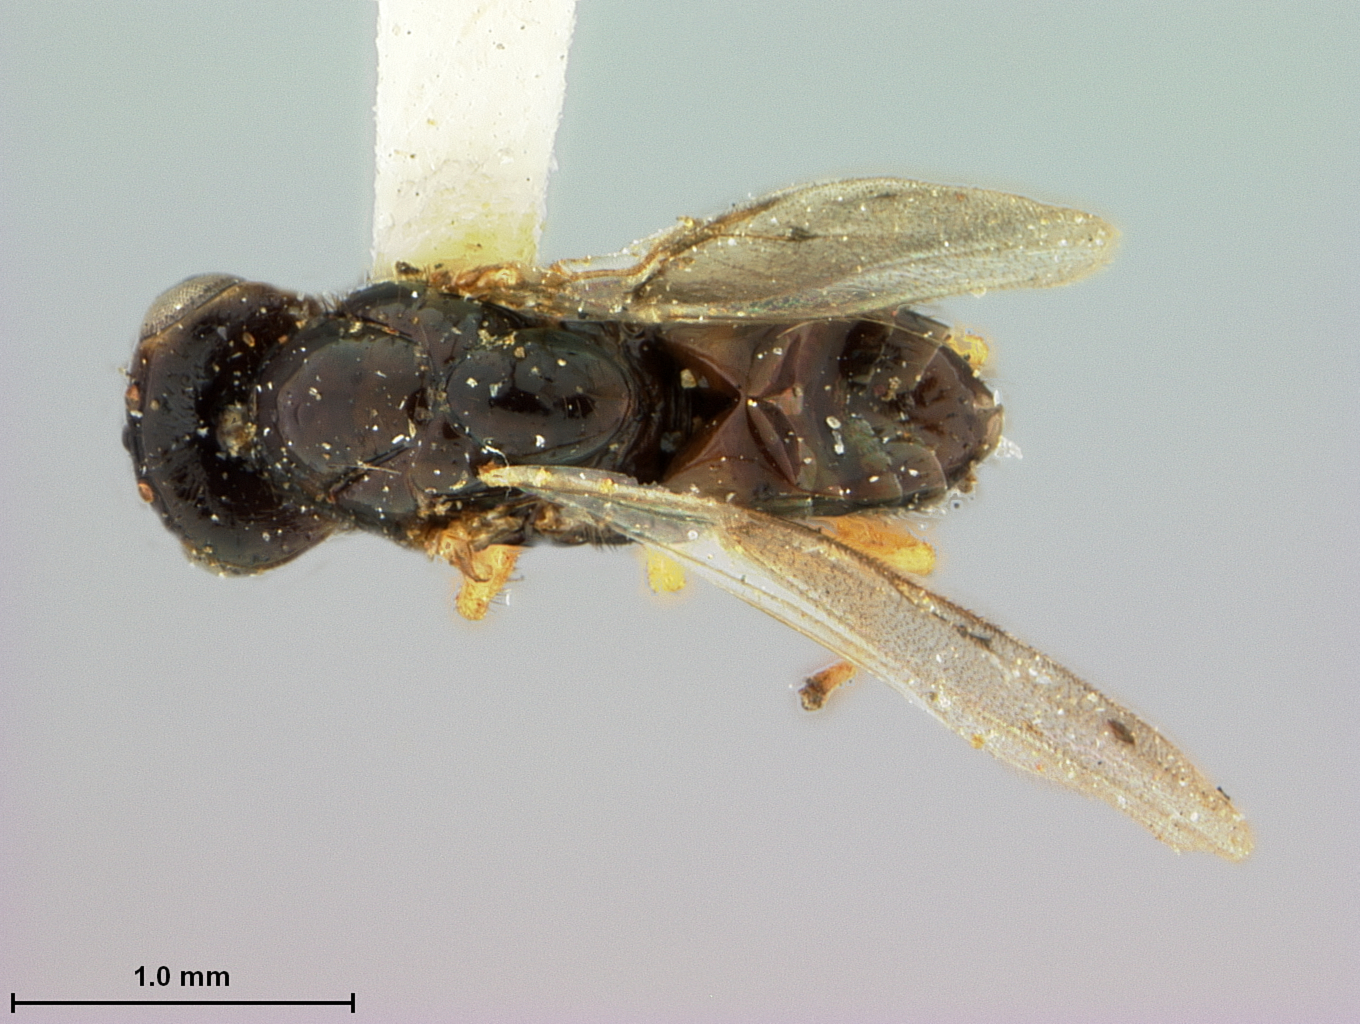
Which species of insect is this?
Terobiella flavifrons
